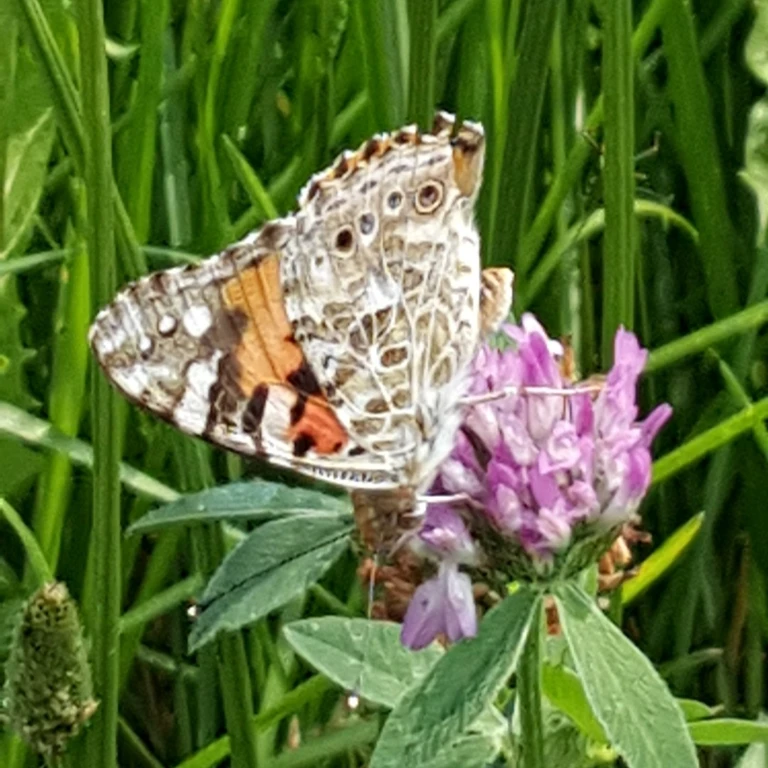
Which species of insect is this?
Vanessa cardui
